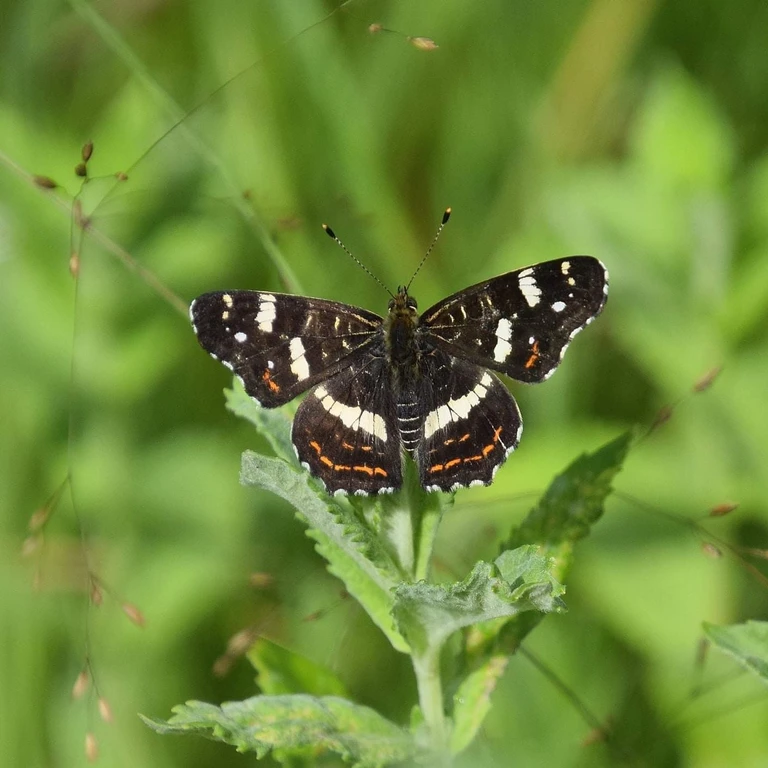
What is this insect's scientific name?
Araschnia levana
